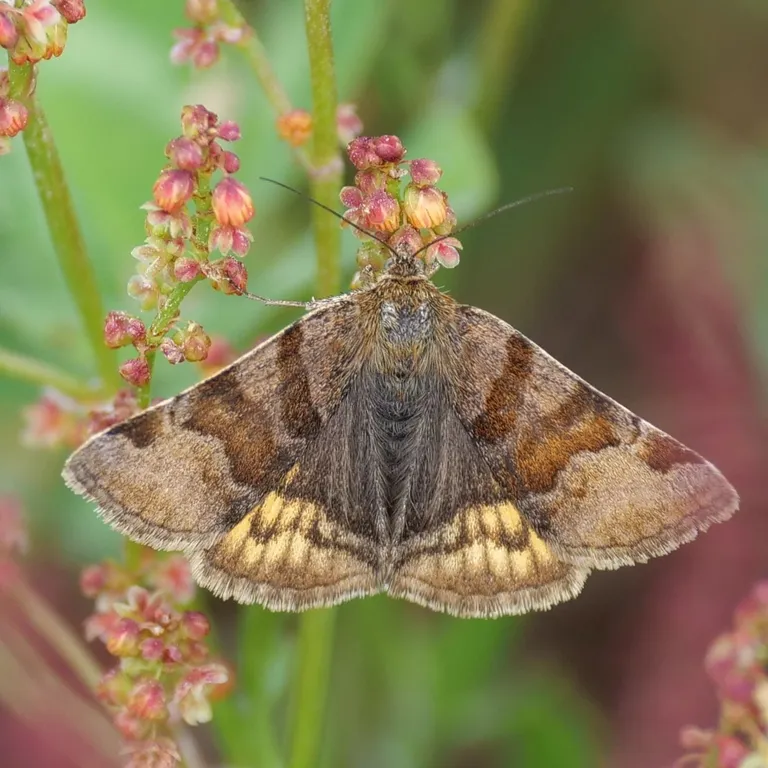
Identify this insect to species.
Euclidia glyphica
